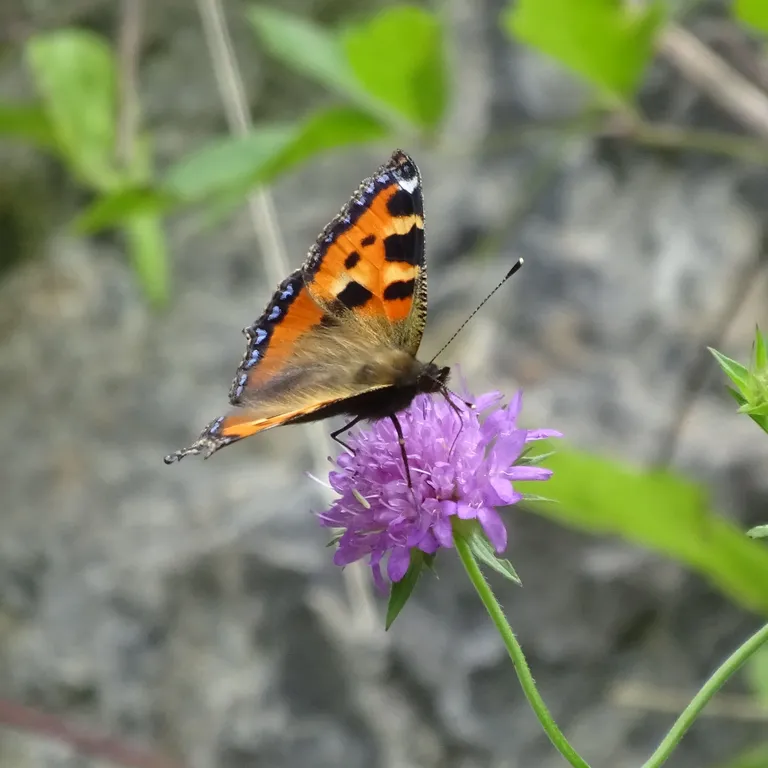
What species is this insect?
Aglais urticae
